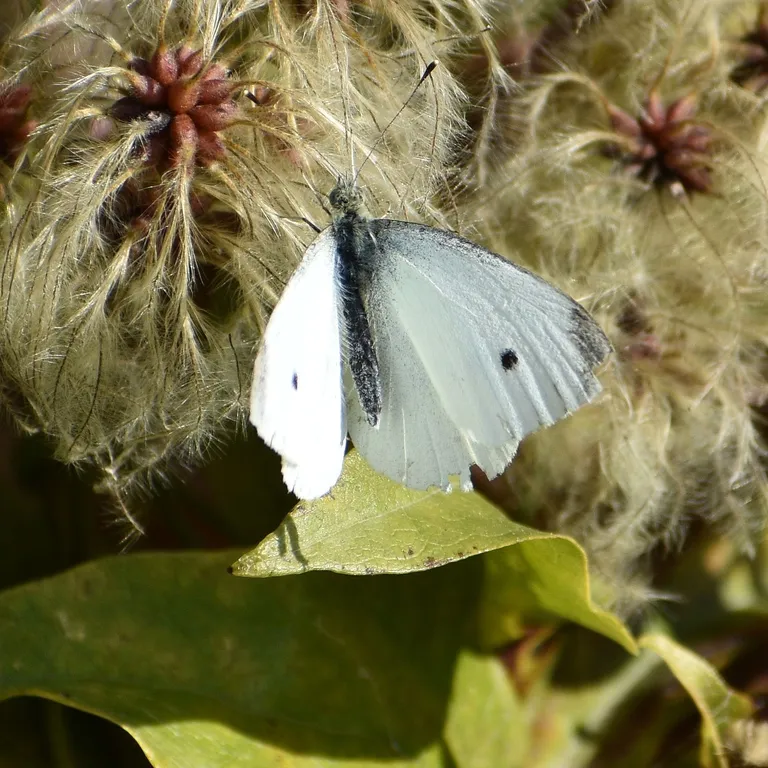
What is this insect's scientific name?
Pieris rapae
